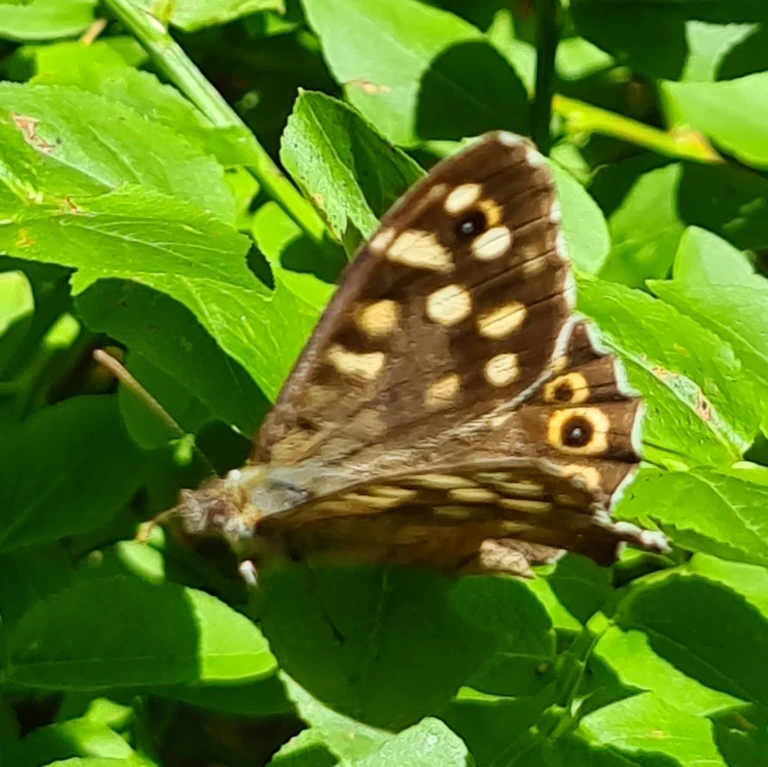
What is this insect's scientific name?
Pararge aegeria
